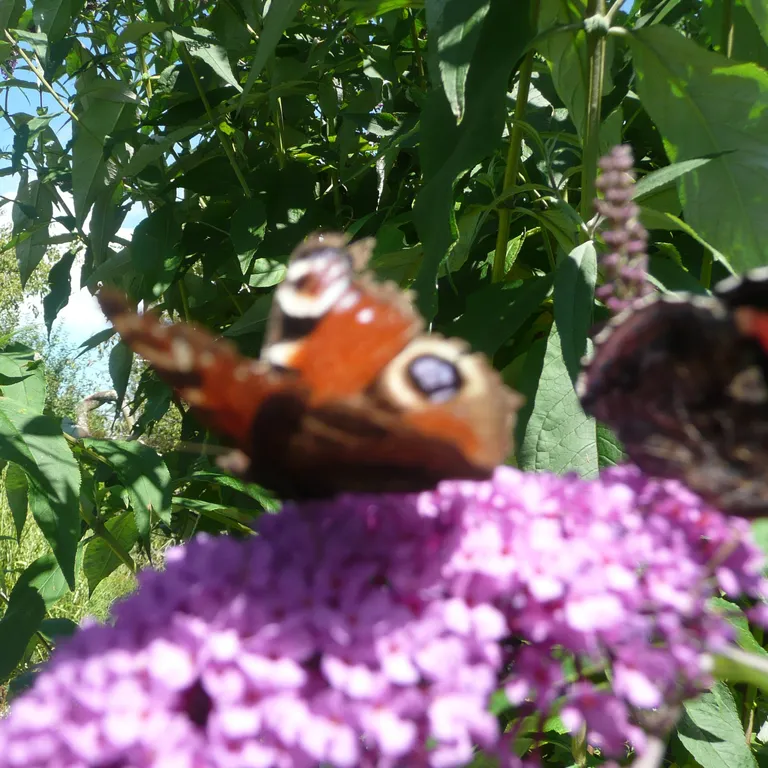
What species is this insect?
Aglais io
